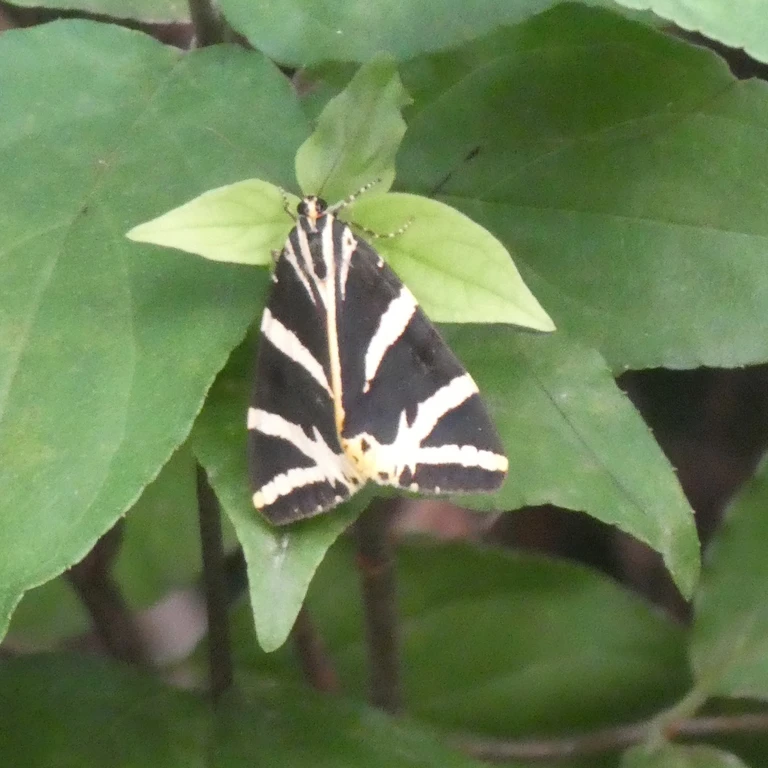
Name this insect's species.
Euplagia quadripunctaria
